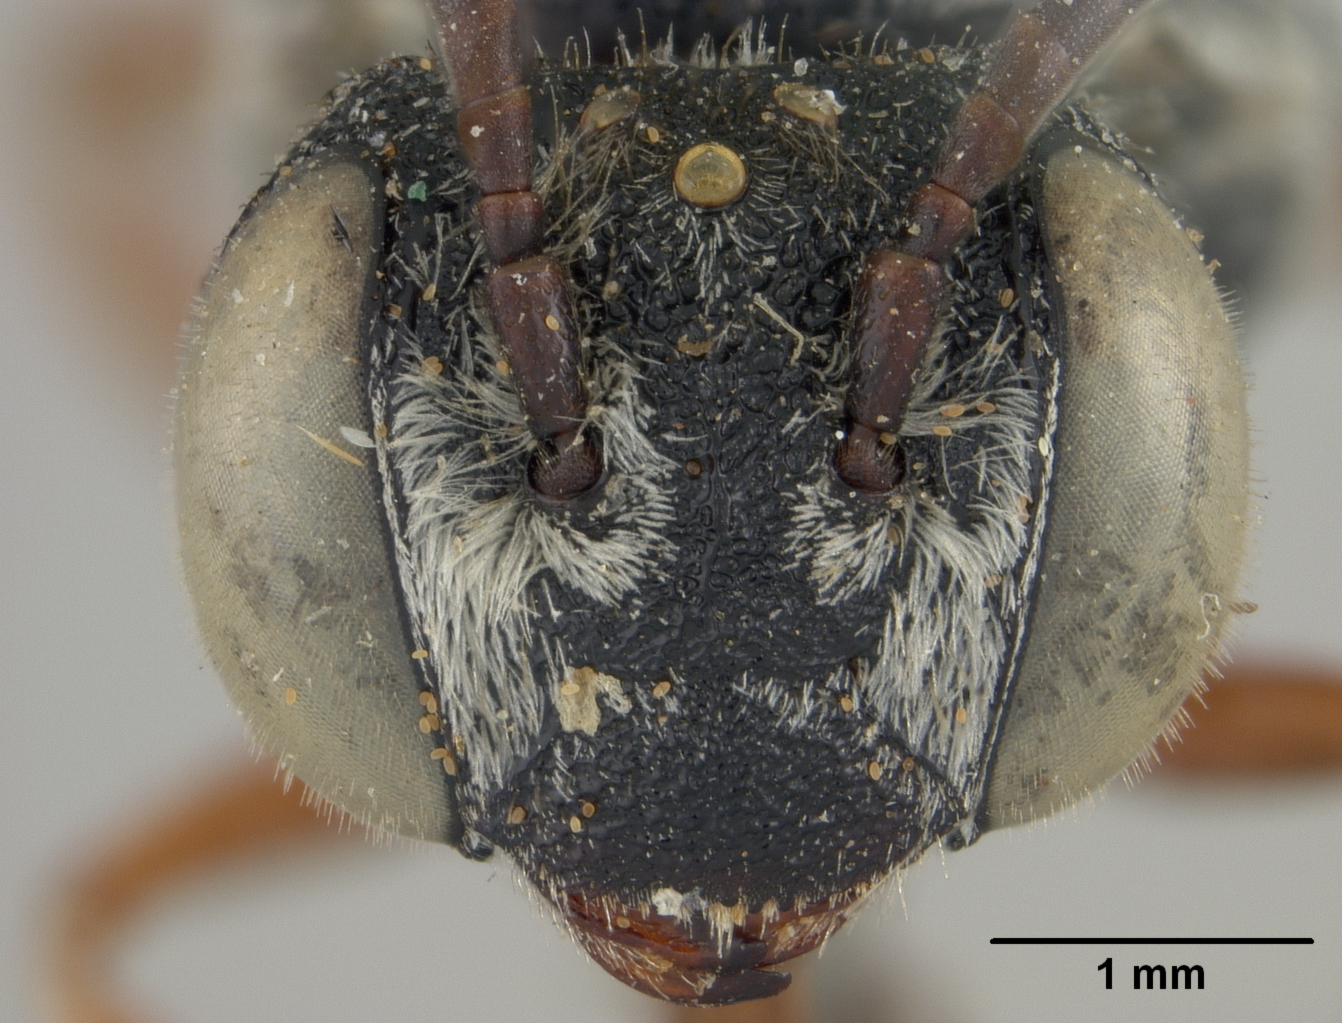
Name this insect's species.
Coelioxys coquilletti
